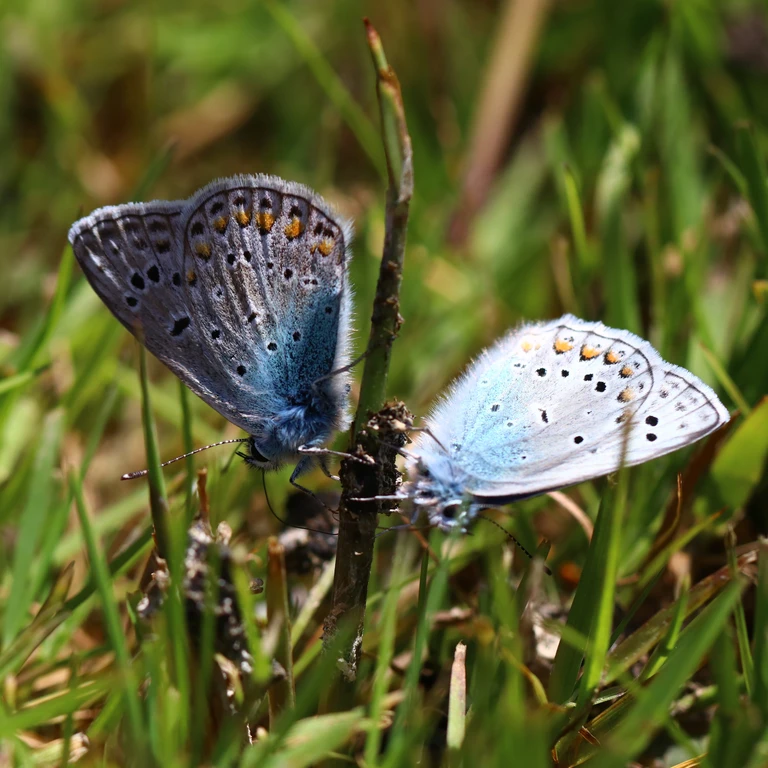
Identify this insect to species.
Polyommatus icarus
